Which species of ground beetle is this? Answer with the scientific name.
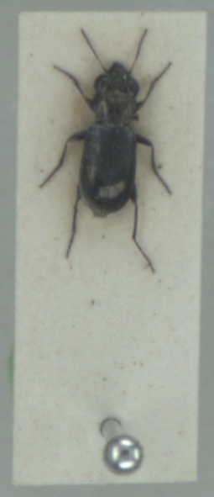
Notiophilus aquaticus
